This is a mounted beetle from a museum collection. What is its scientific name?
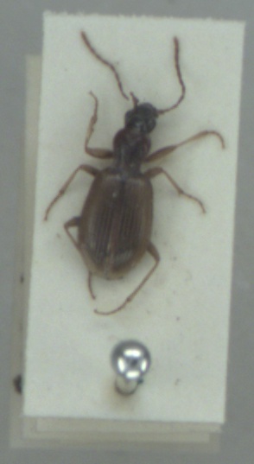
Oxypselaphus obscurus
